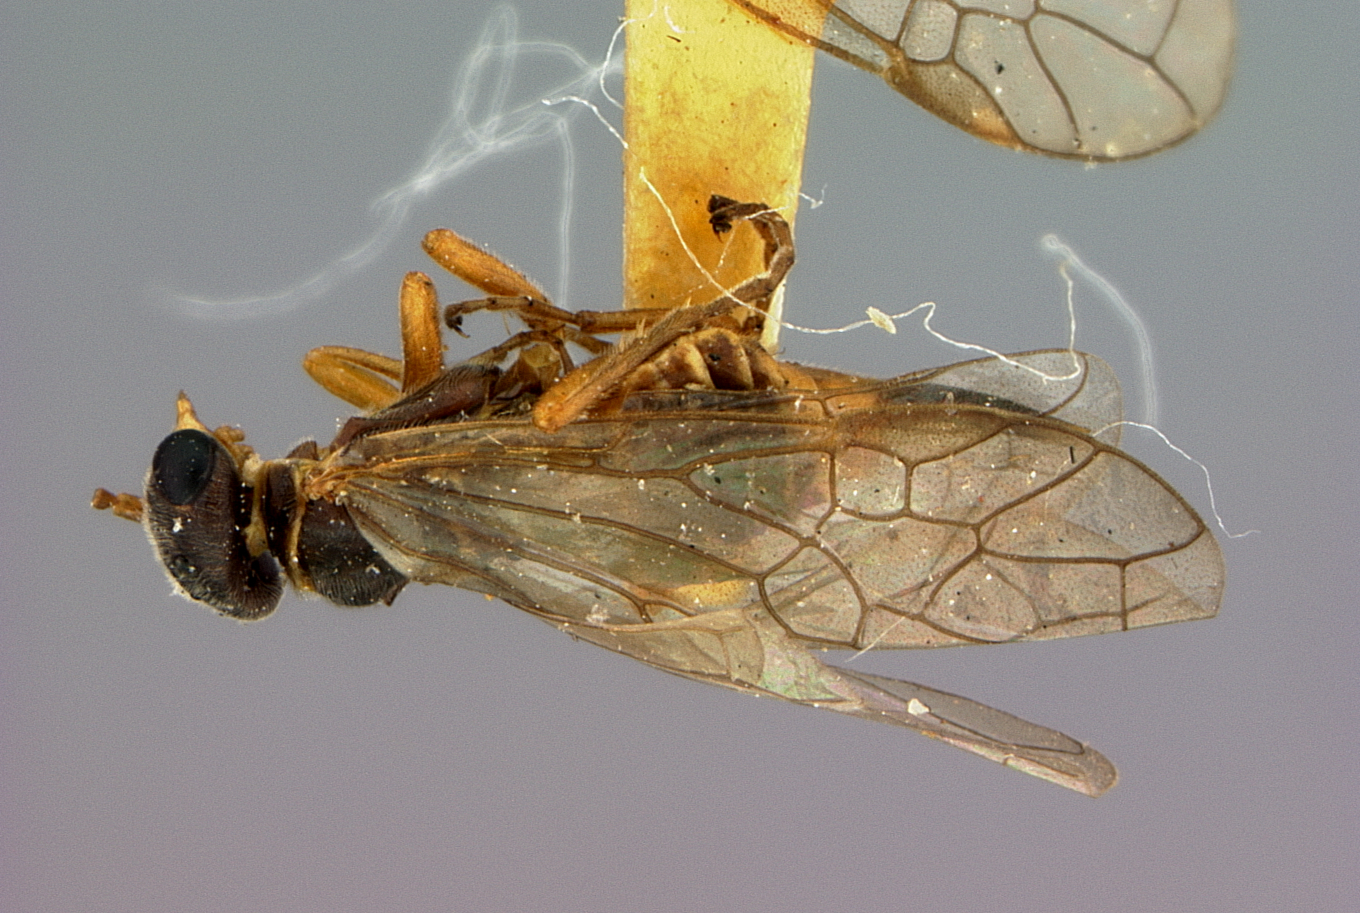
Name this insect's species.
Pleroneura bruneicornis
